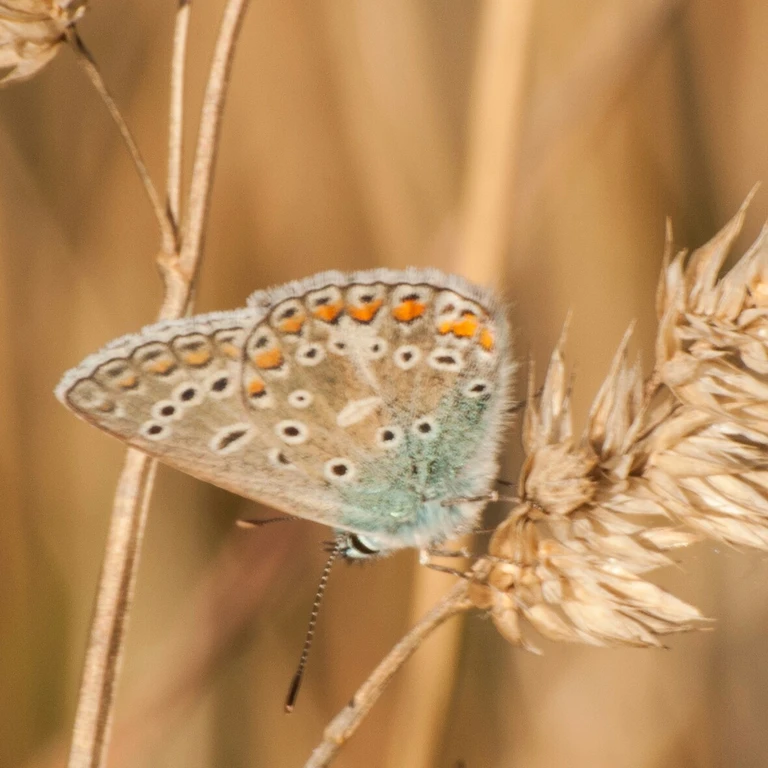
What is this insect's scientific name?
Polyommatus icarus
